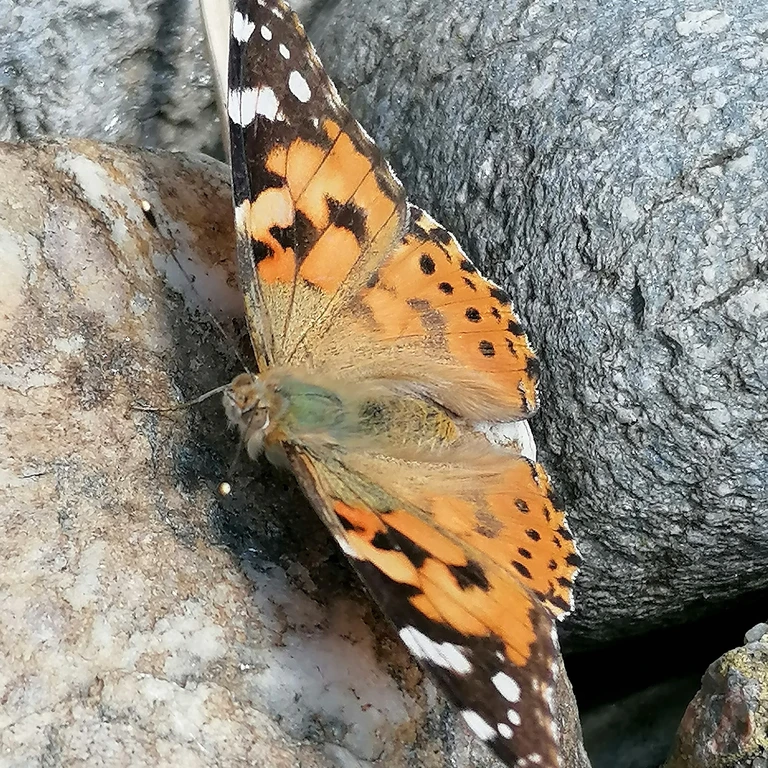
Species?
Vanessa cardui
